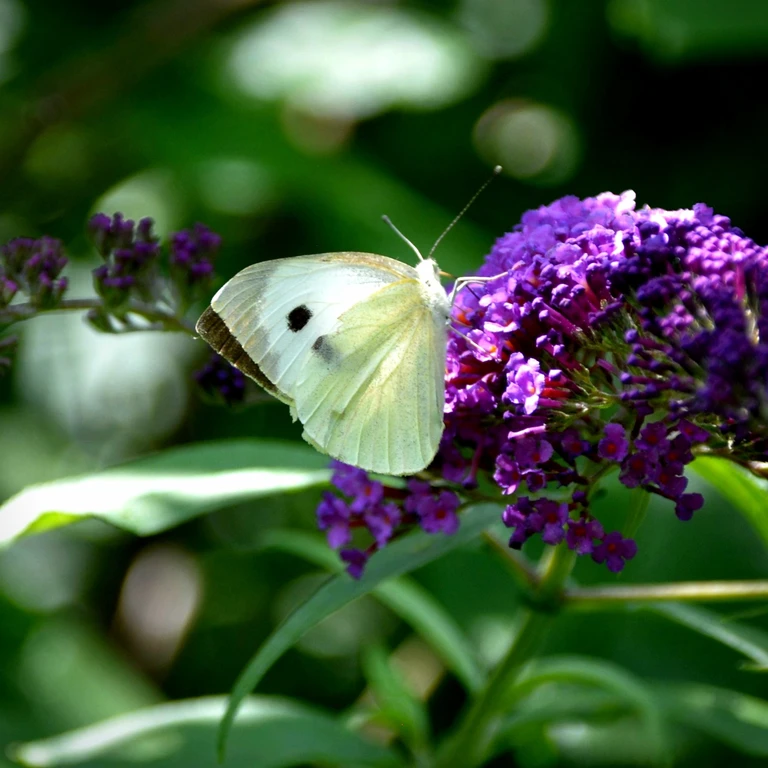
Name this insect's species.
Pieris brassicae
